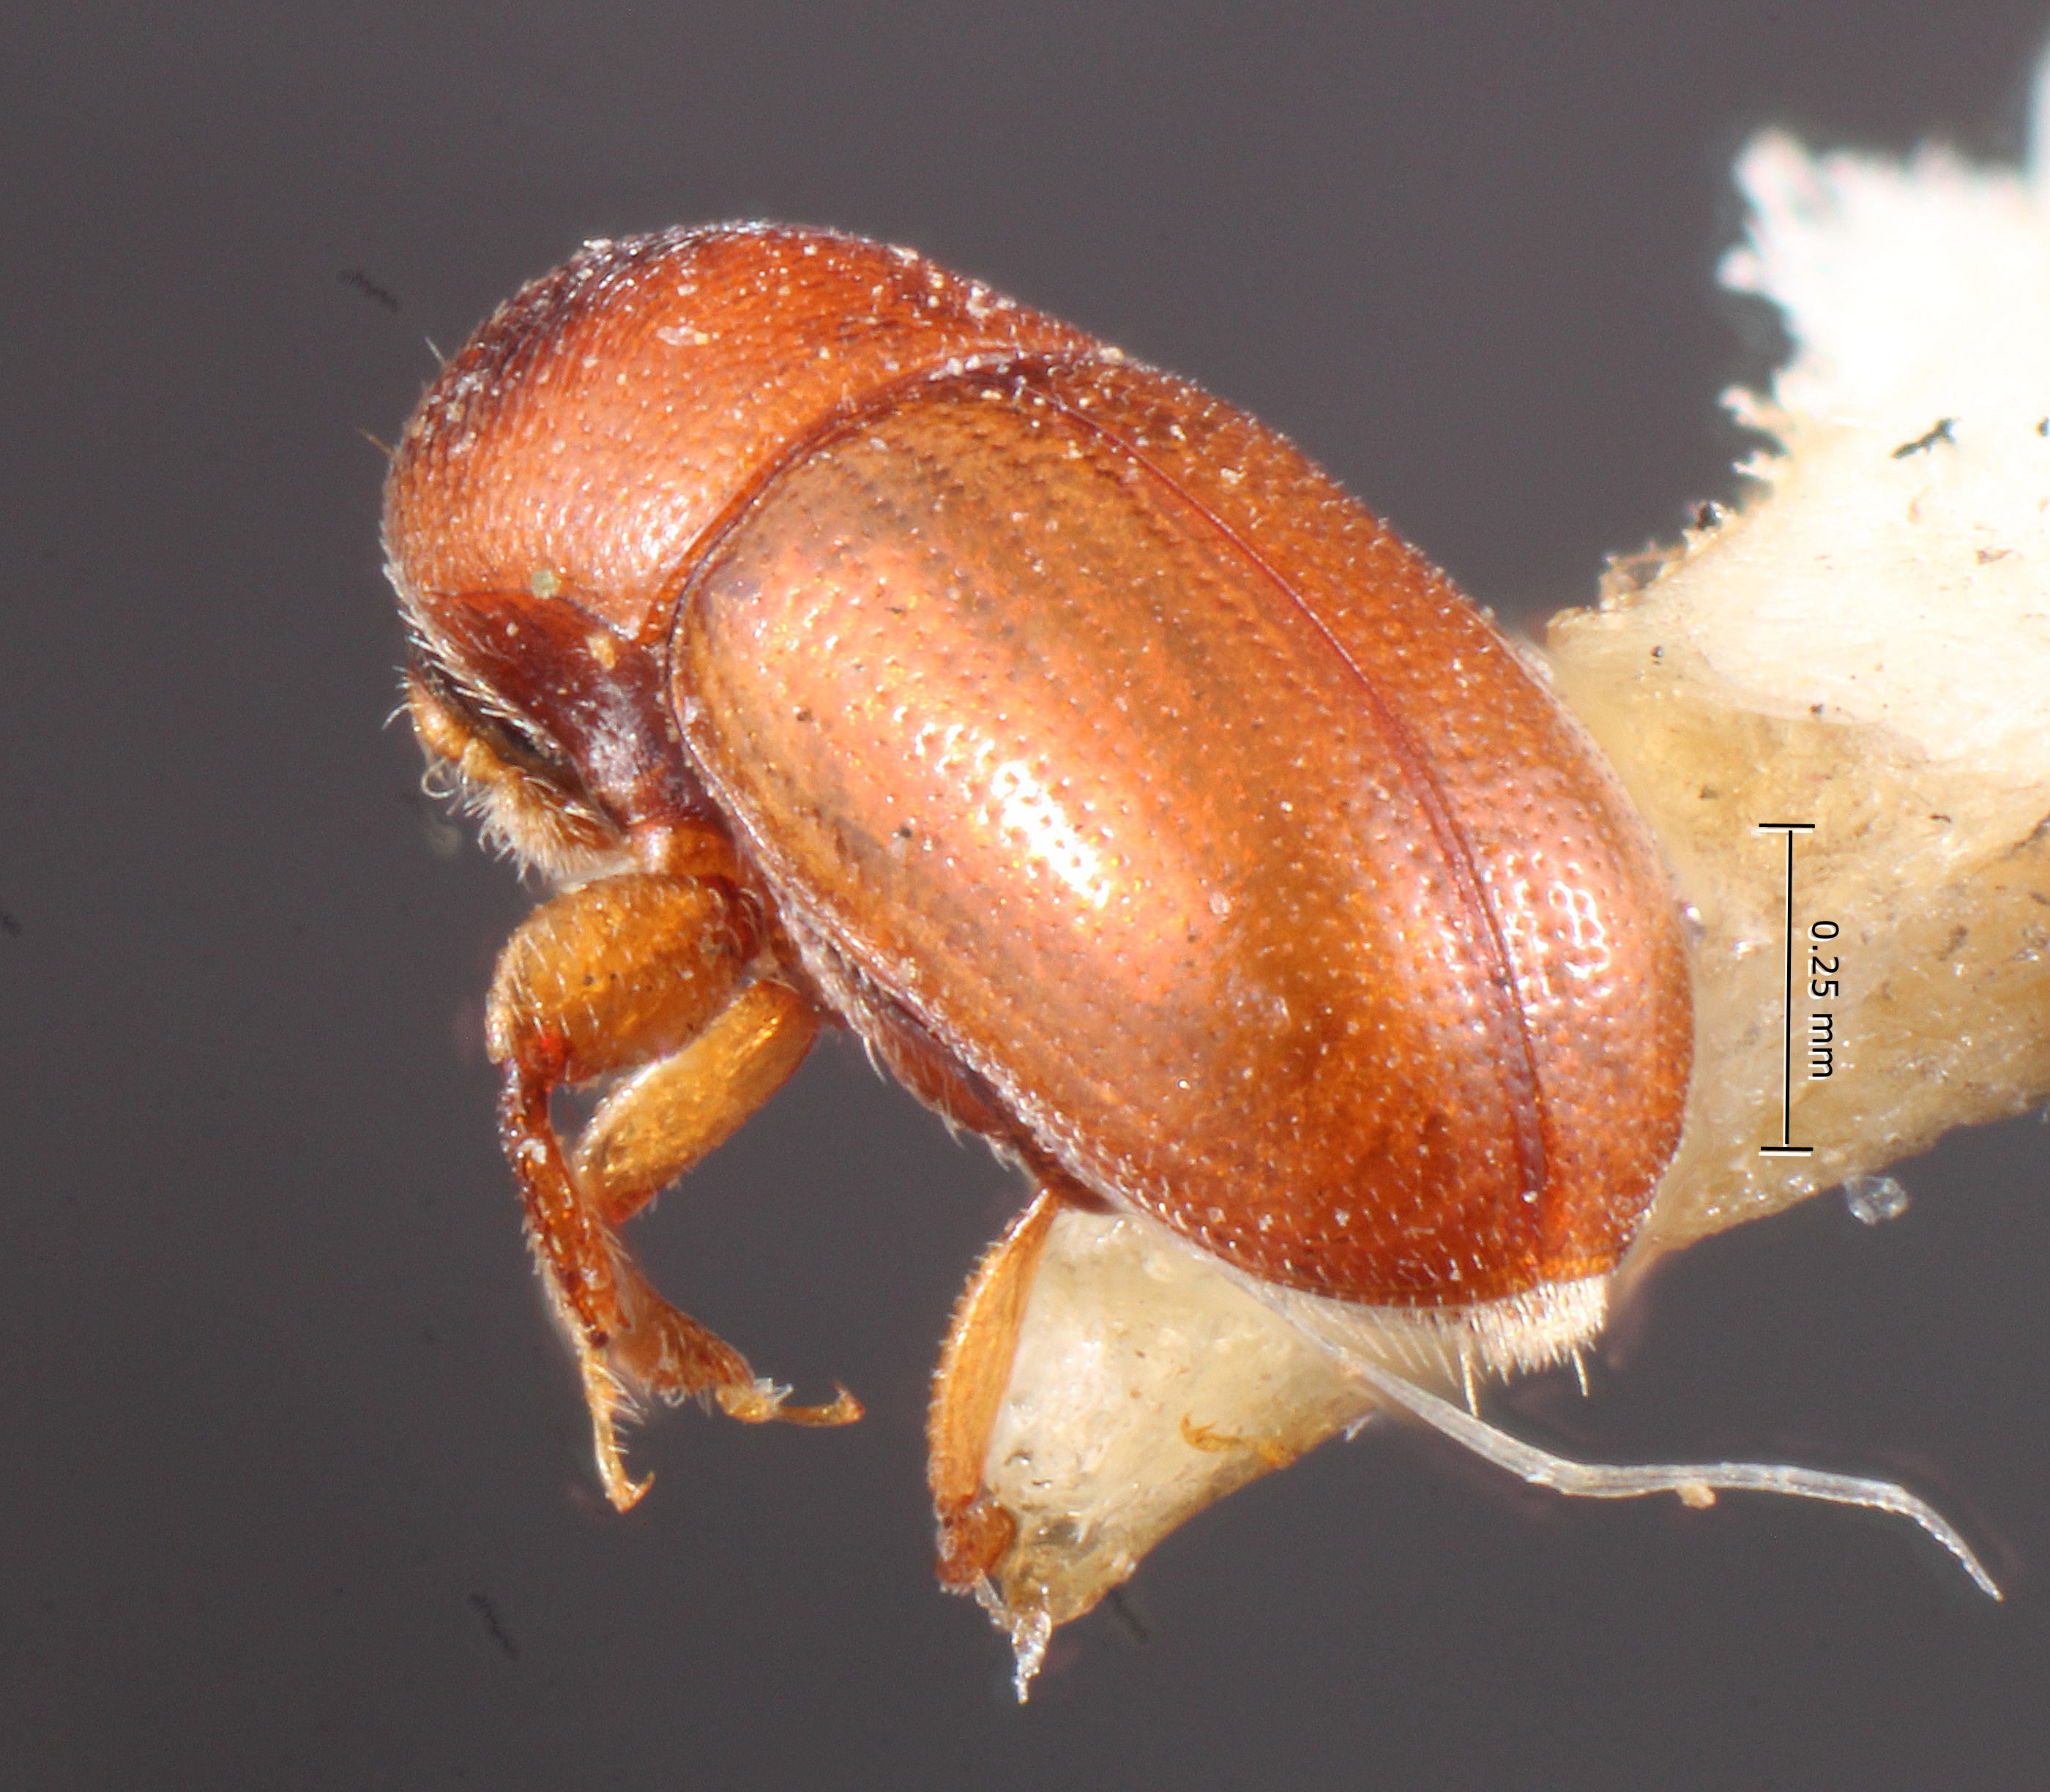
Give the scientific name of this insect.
Erineophilus schwarzi
